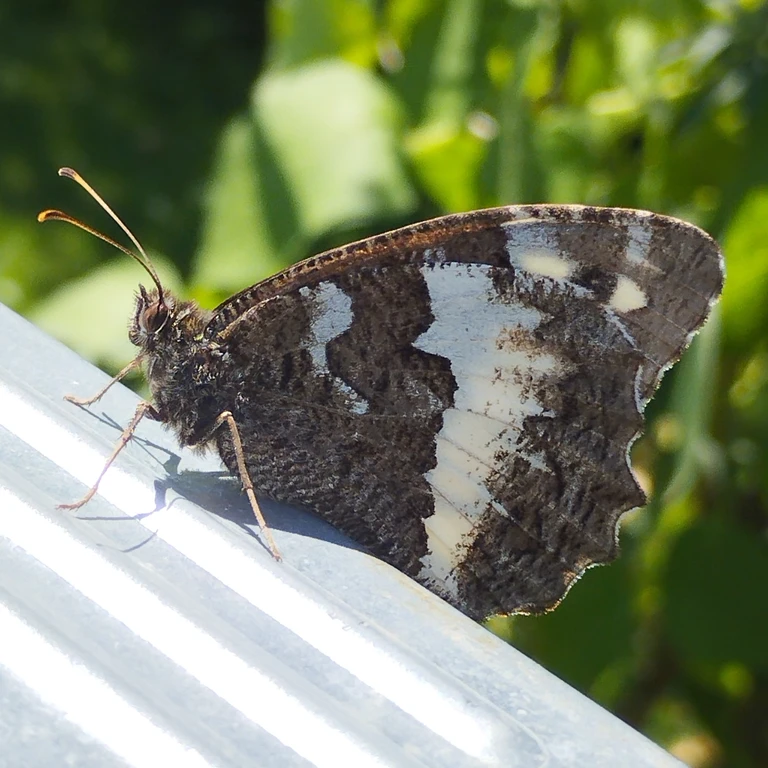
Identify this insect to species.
Brintesia circe
